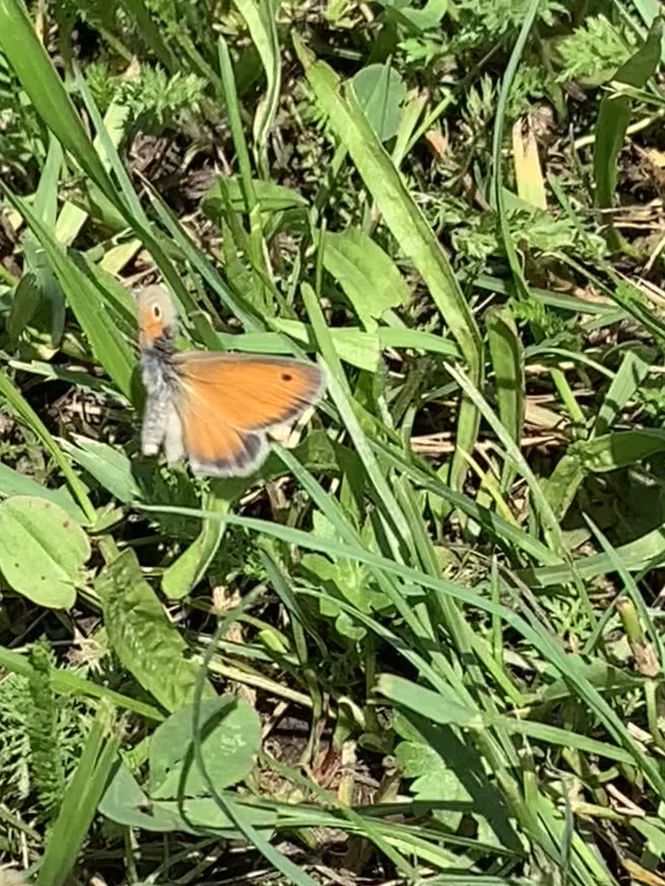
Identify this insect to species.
Coenonympha pamphilus
